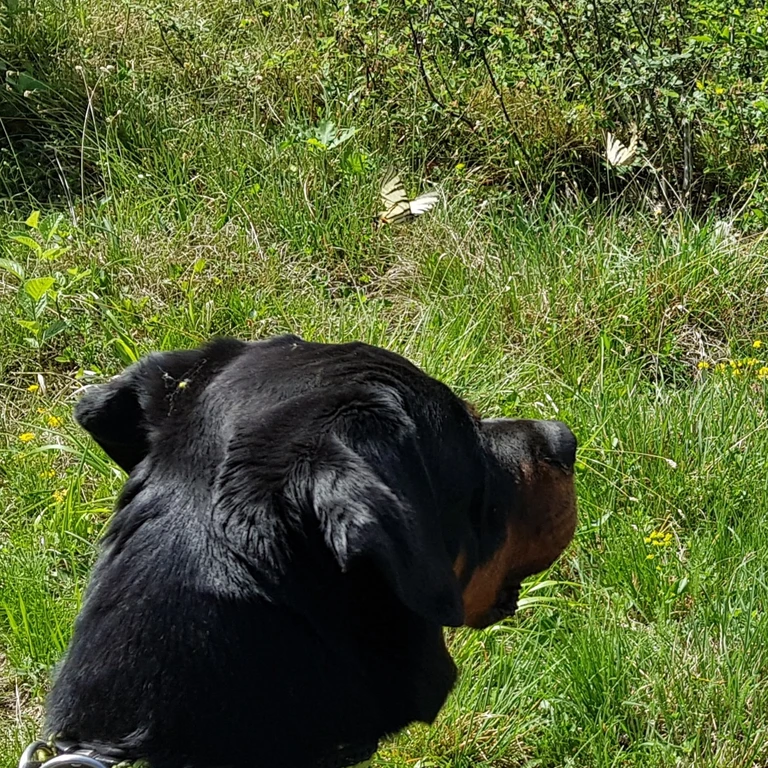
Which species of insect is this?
Iphiclides podalirius
